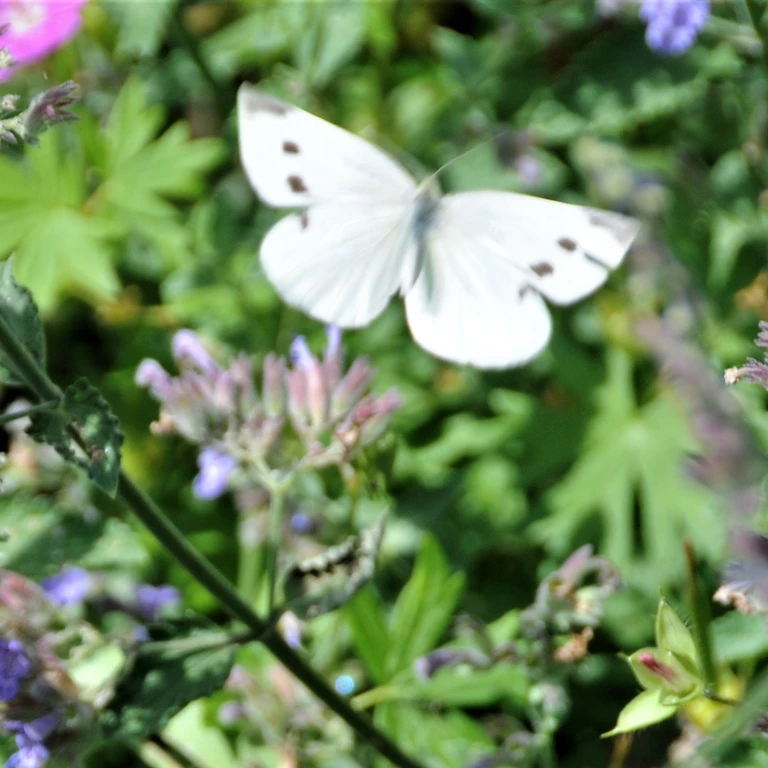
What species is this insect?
Pieris rapae
